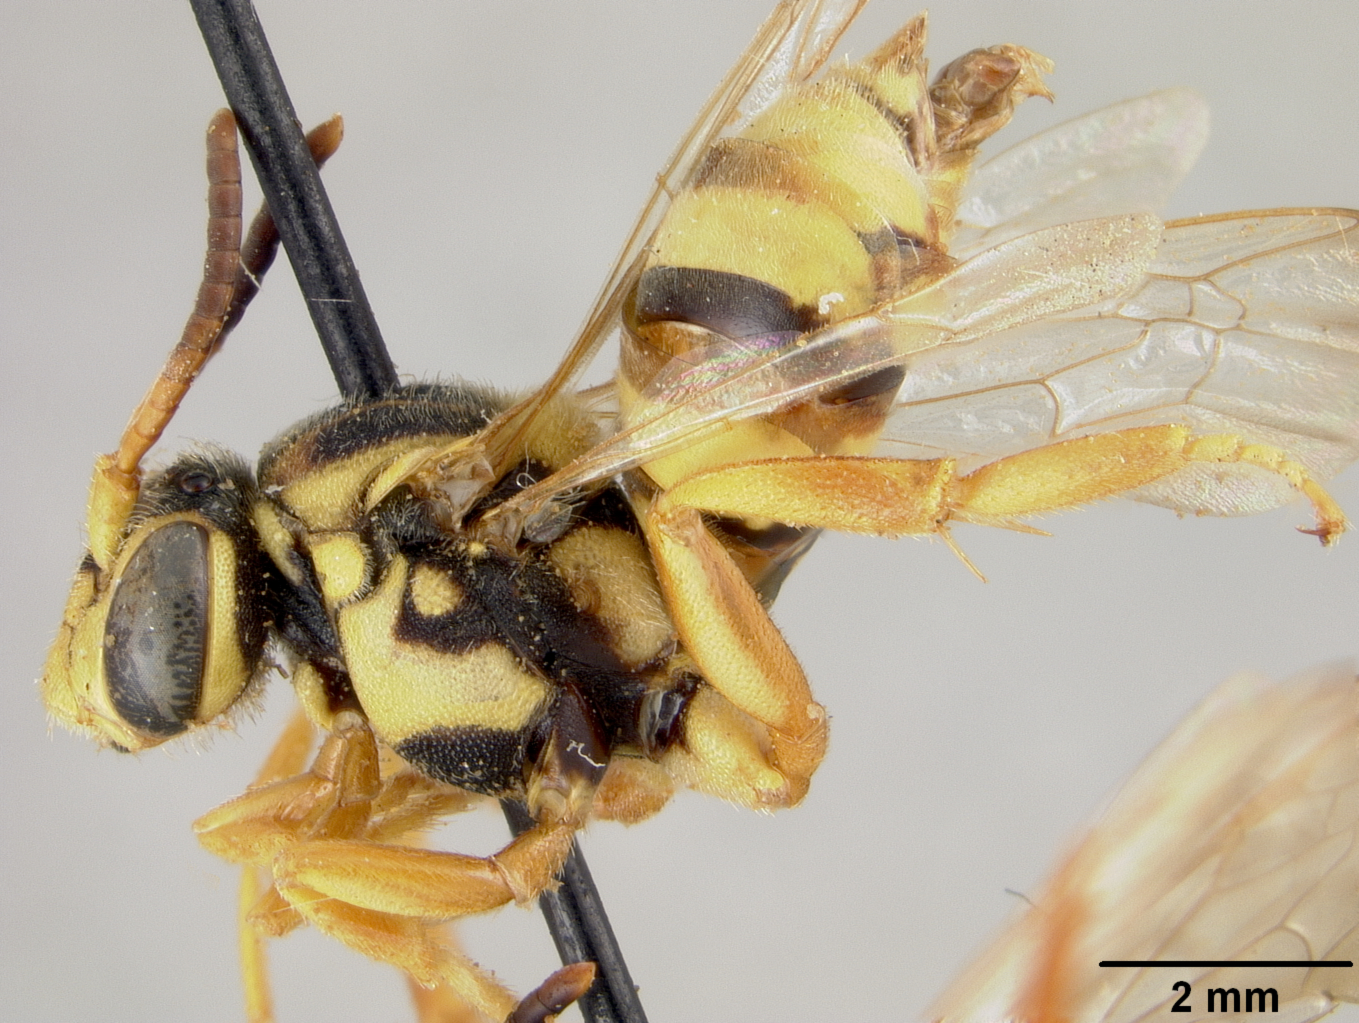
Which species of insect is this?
Nomada utahensis
